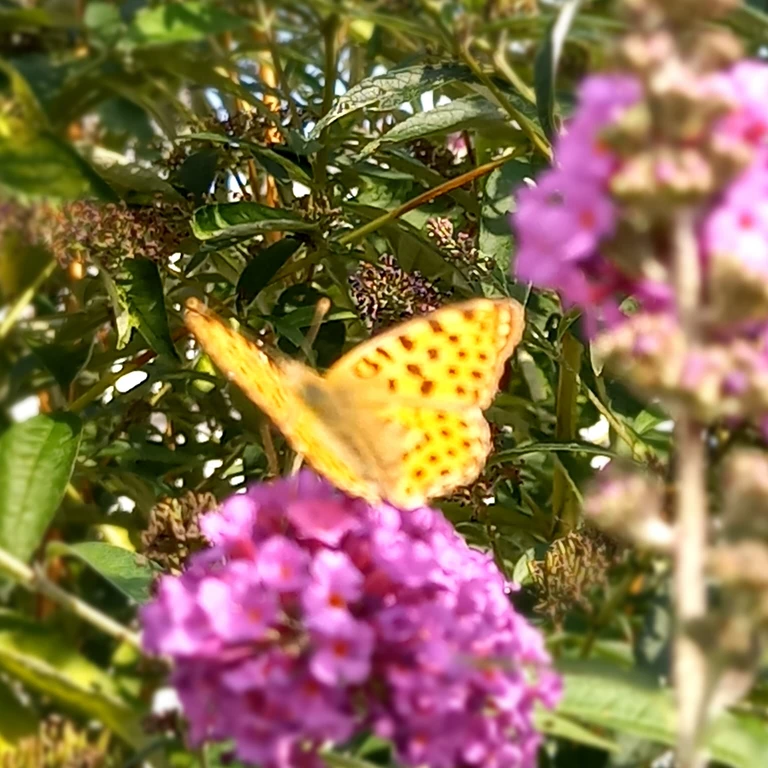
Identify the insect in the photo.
Issoria lathonia
